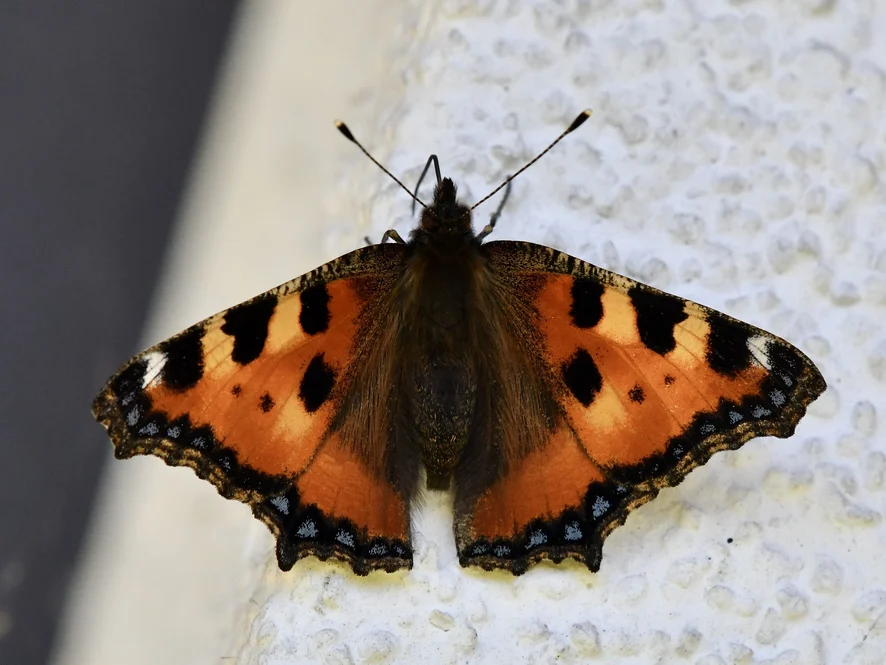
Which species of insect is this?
Aglais urticae
